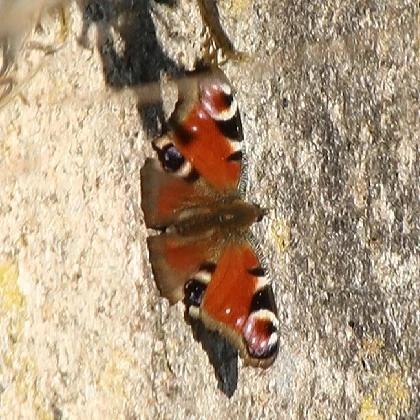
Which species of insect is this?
Aglais io
